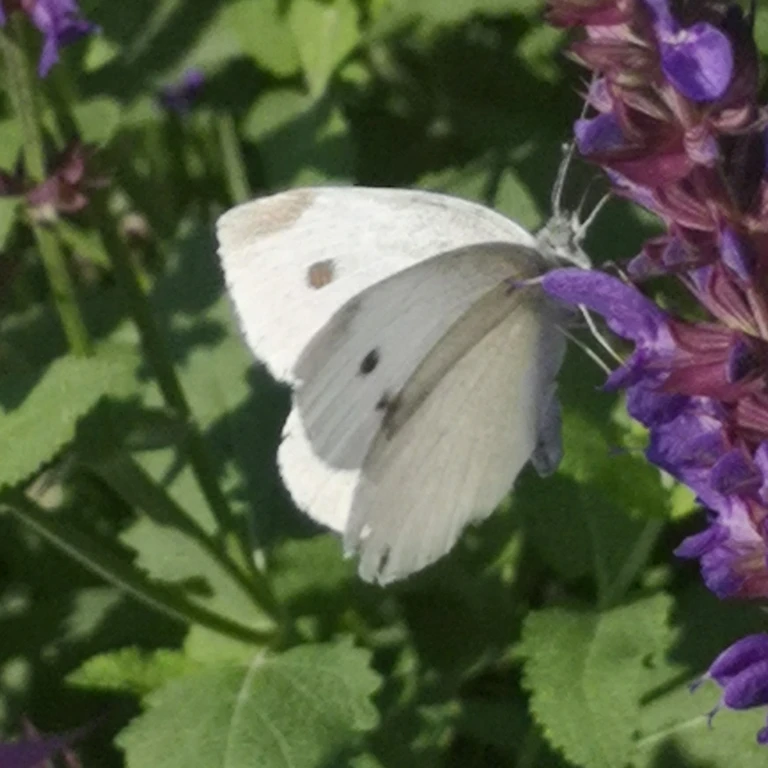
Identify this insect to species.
Pieris rapae
